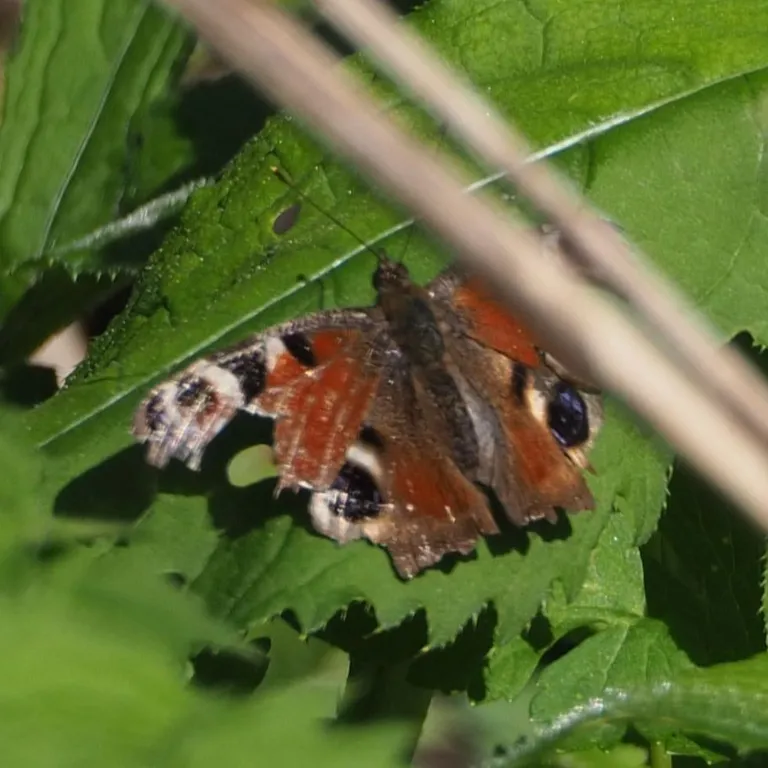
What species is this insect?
Aglais io
